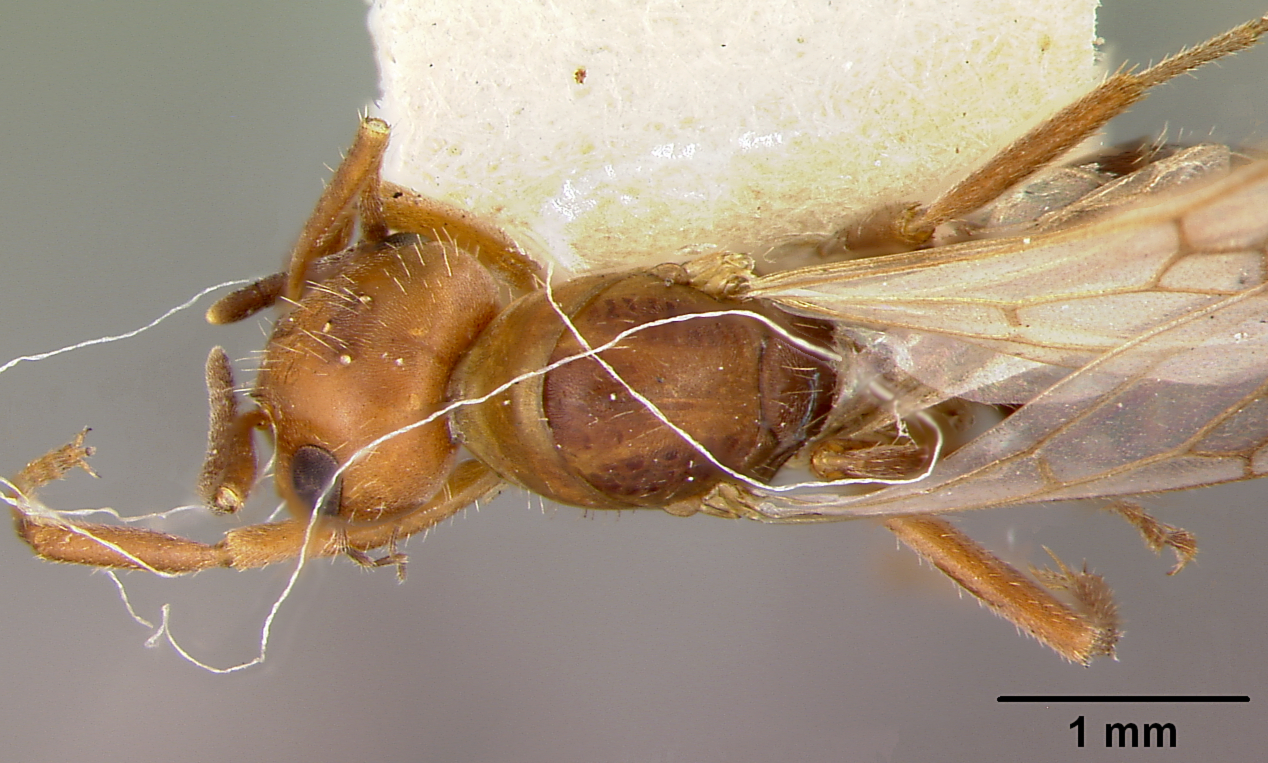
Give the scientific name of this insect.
Formica microgyna
